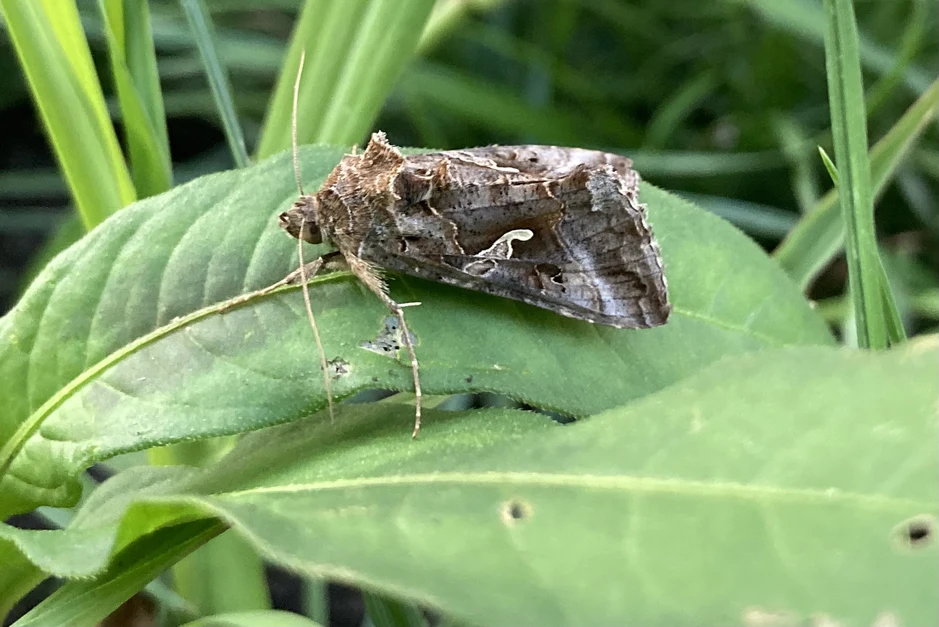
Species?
Autographa gamma
